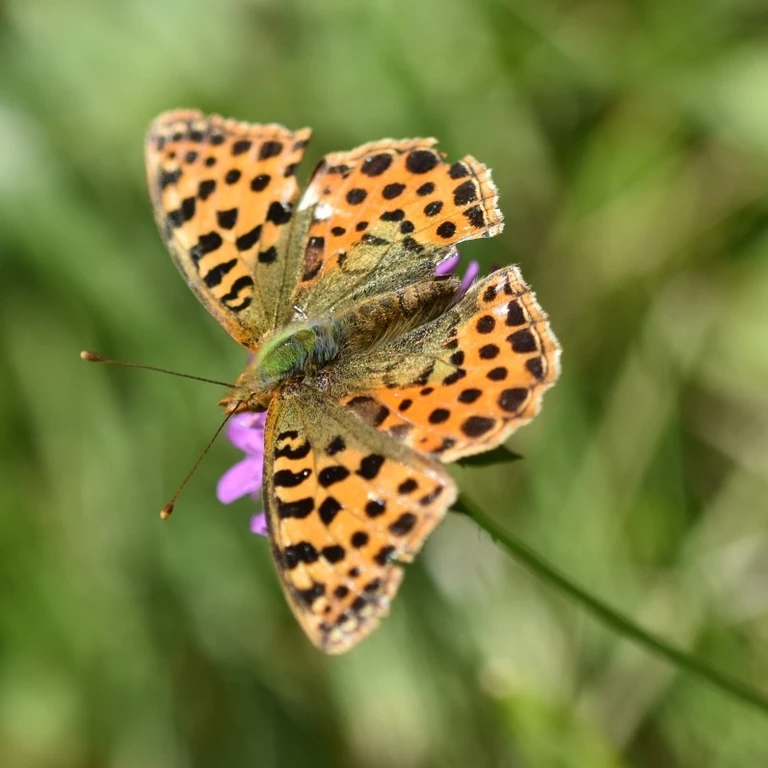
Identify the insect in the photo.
Issoria lathonia
